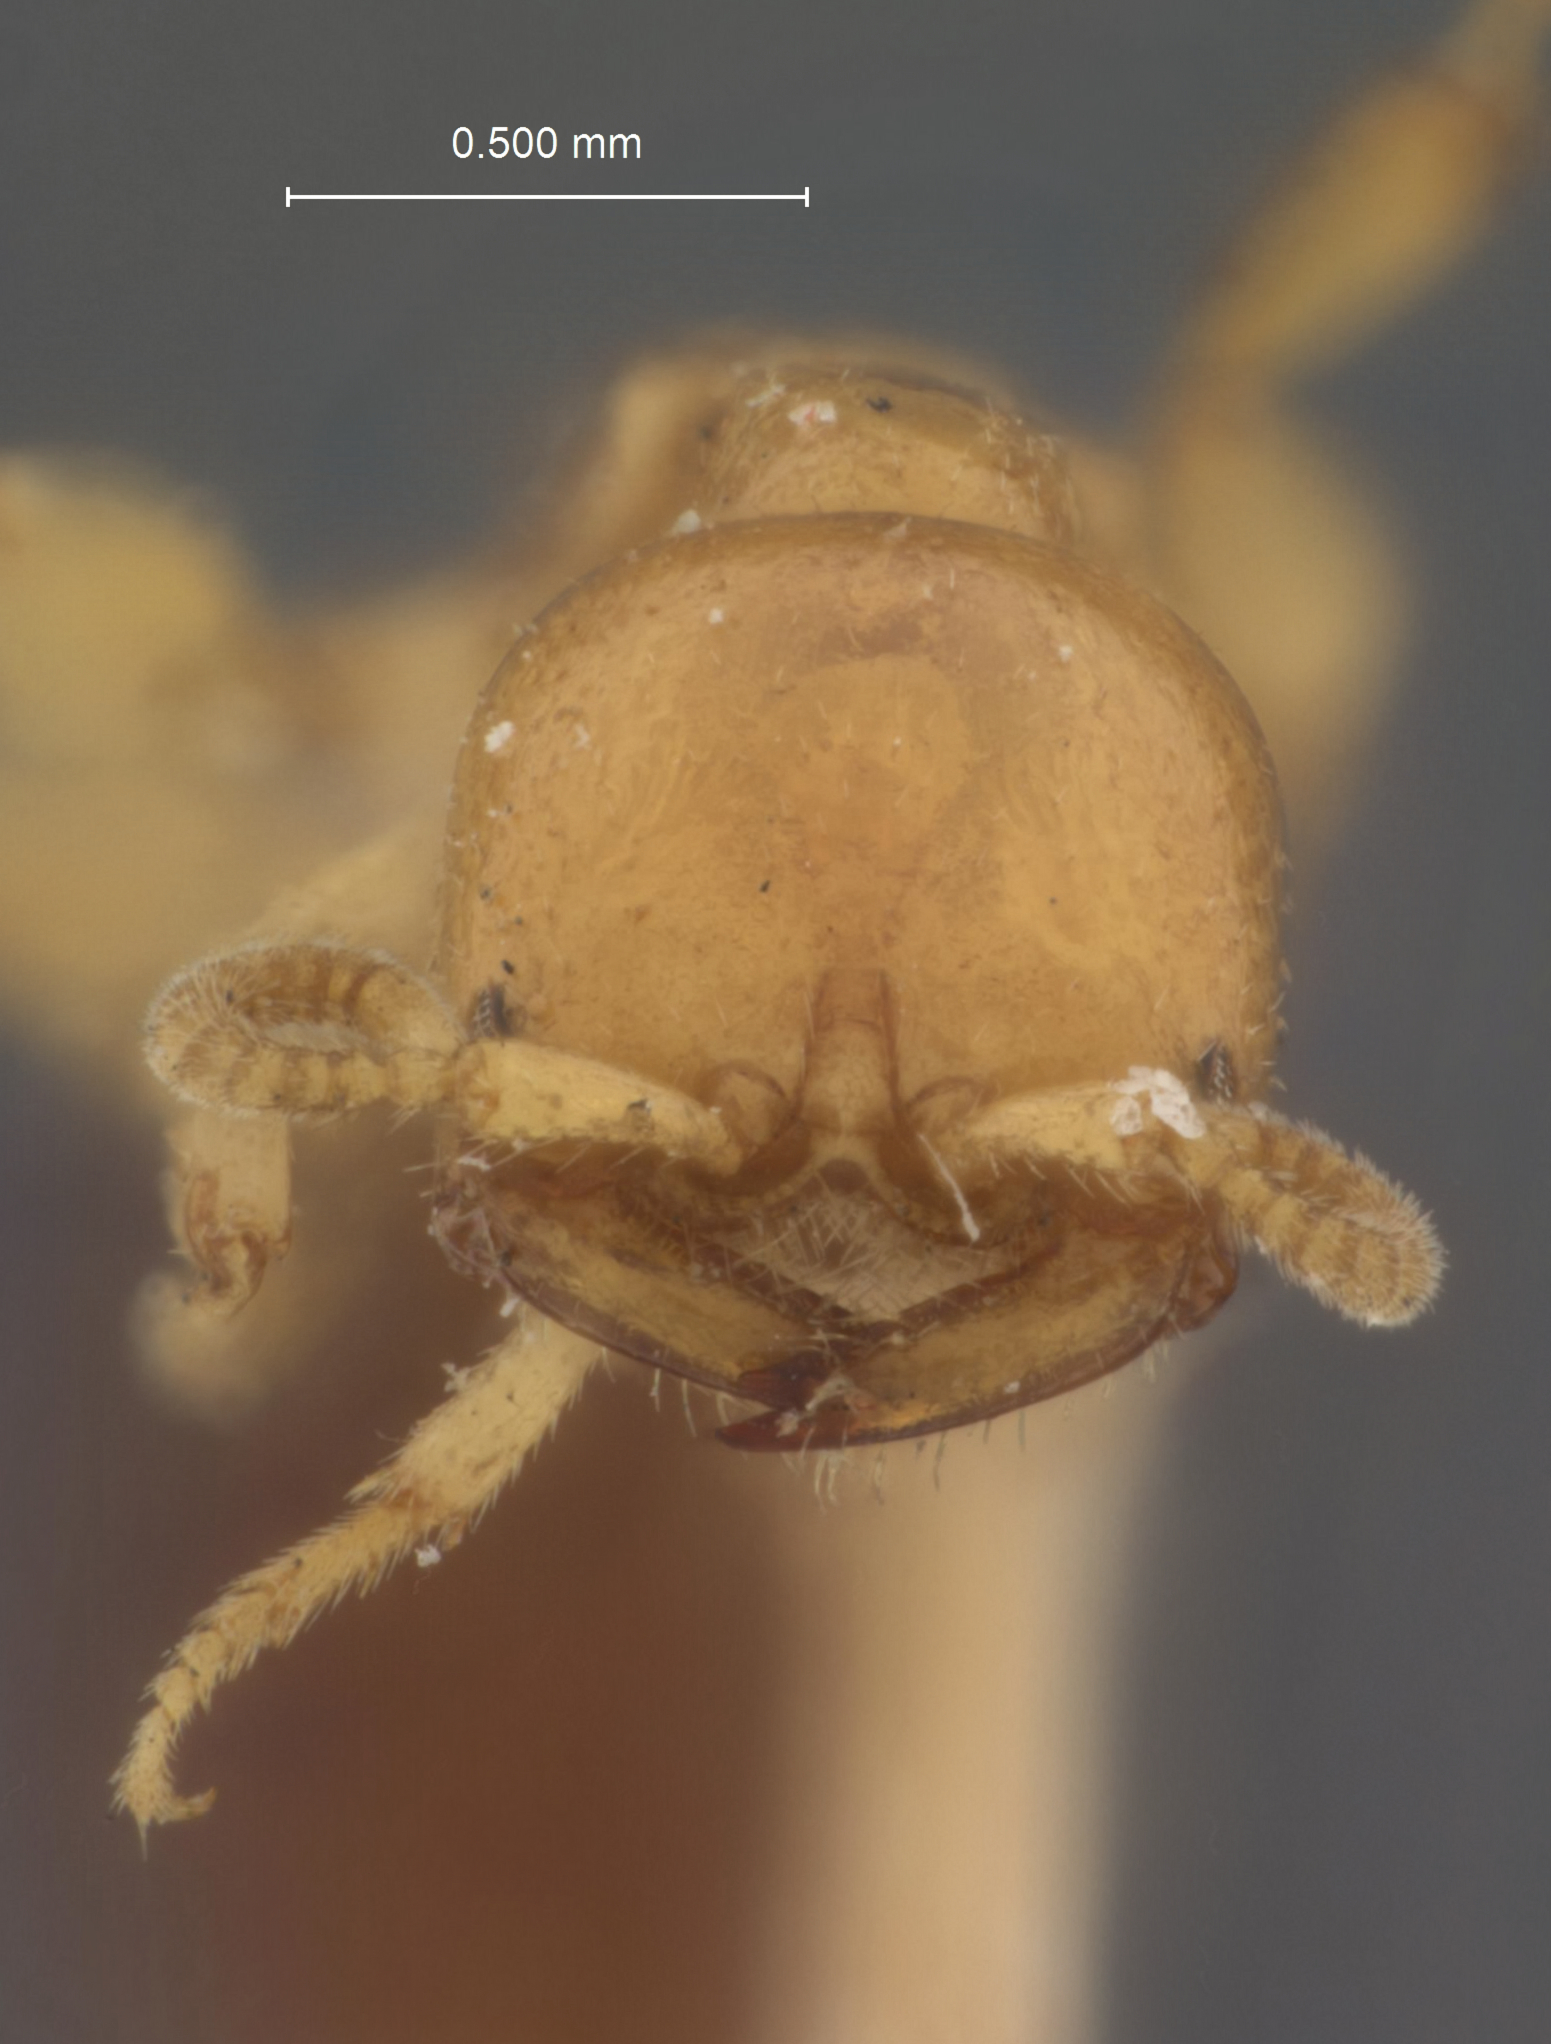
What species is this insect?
Apenesia amoena
